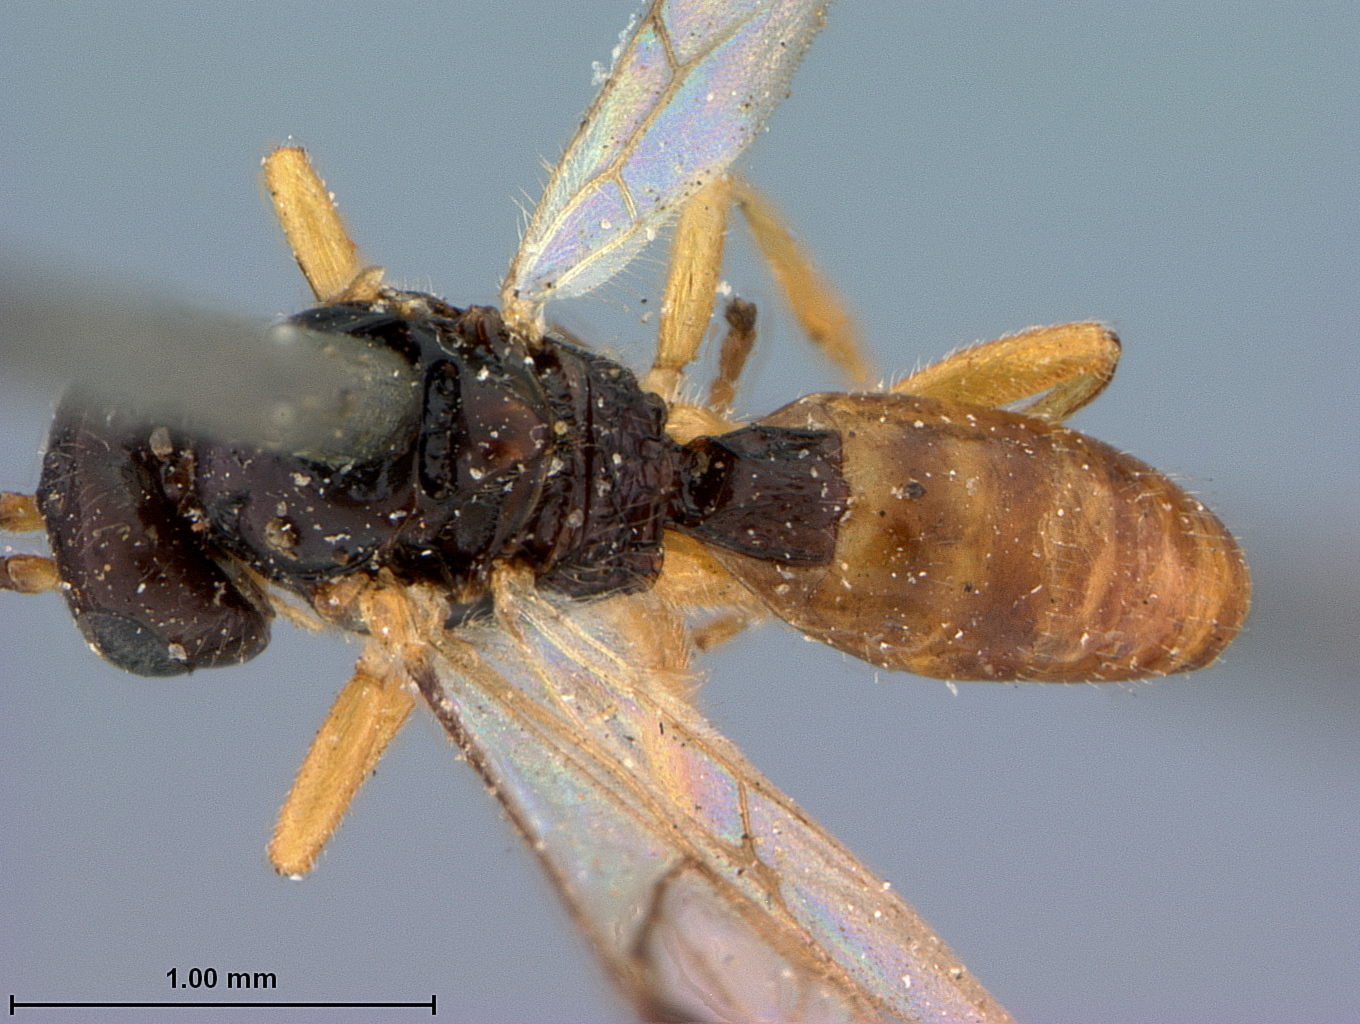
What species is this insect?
Opius brunneiventris
